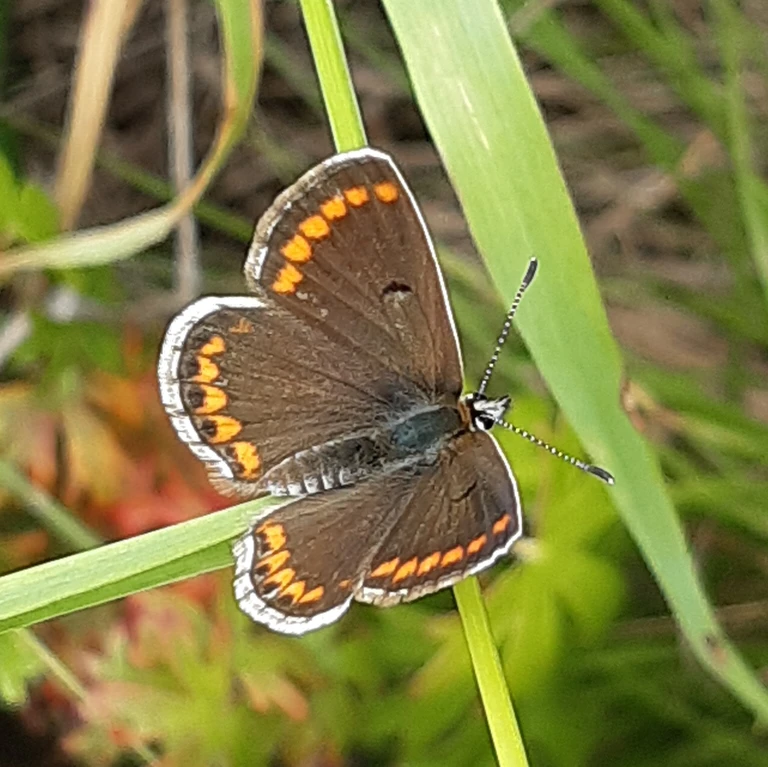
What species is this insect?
Aricia agestis/artaxerxes
